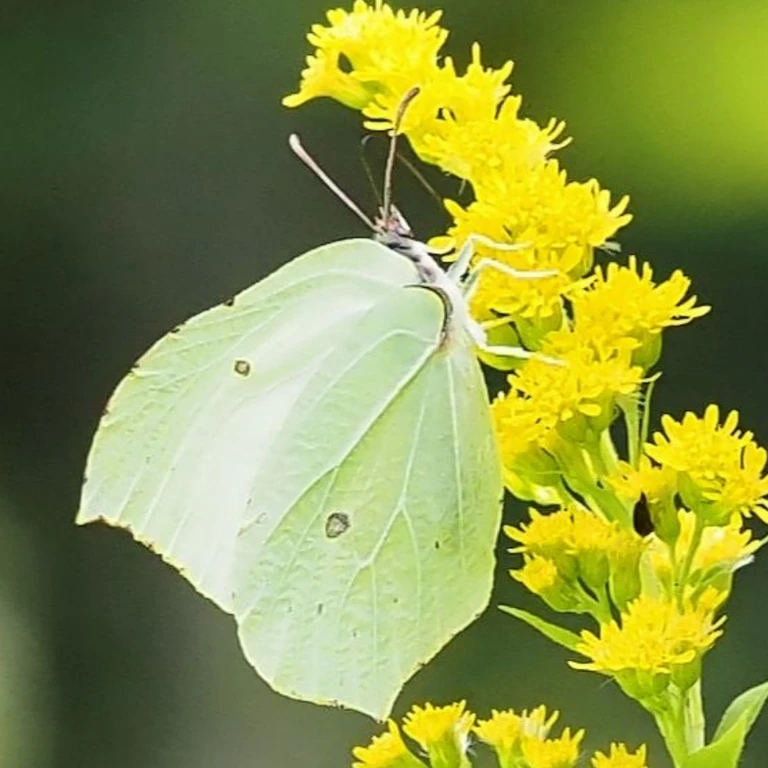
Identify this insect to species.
Gonepteryx rhamni
